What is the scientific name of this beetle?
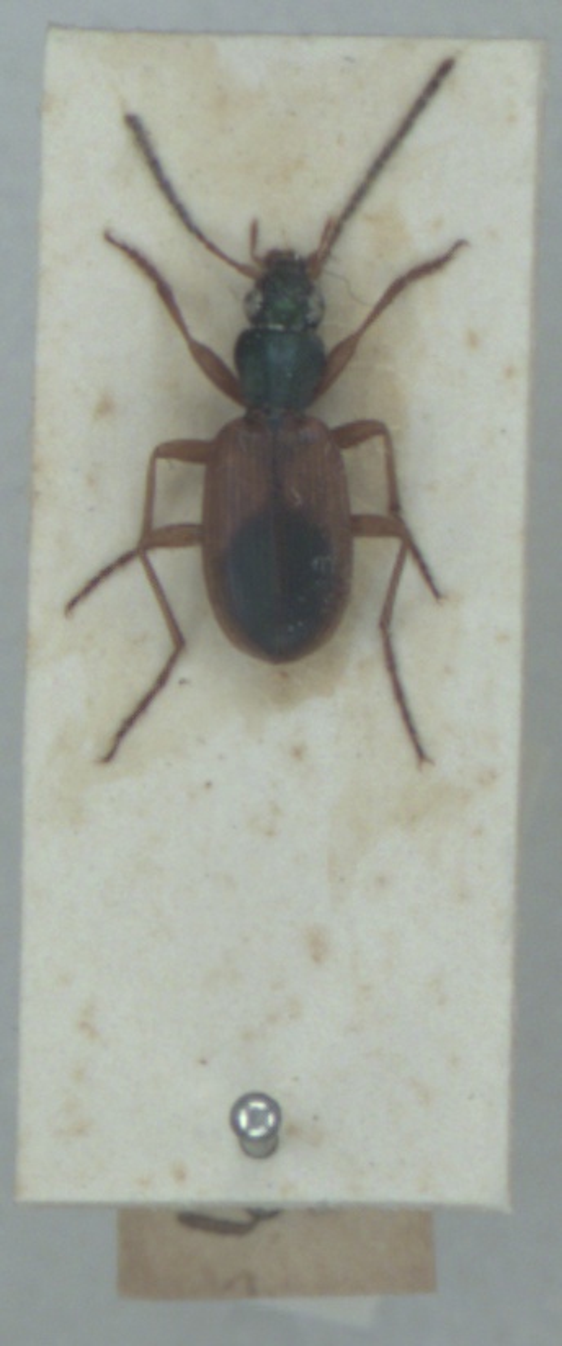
Anchomenus dorsalis
